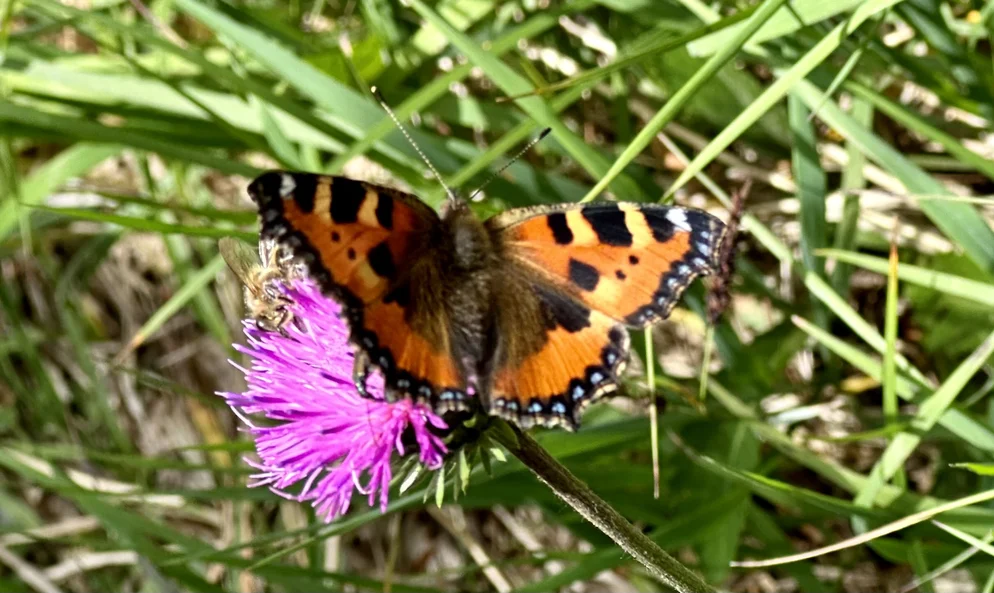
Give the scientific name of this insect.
Aglais urticae
